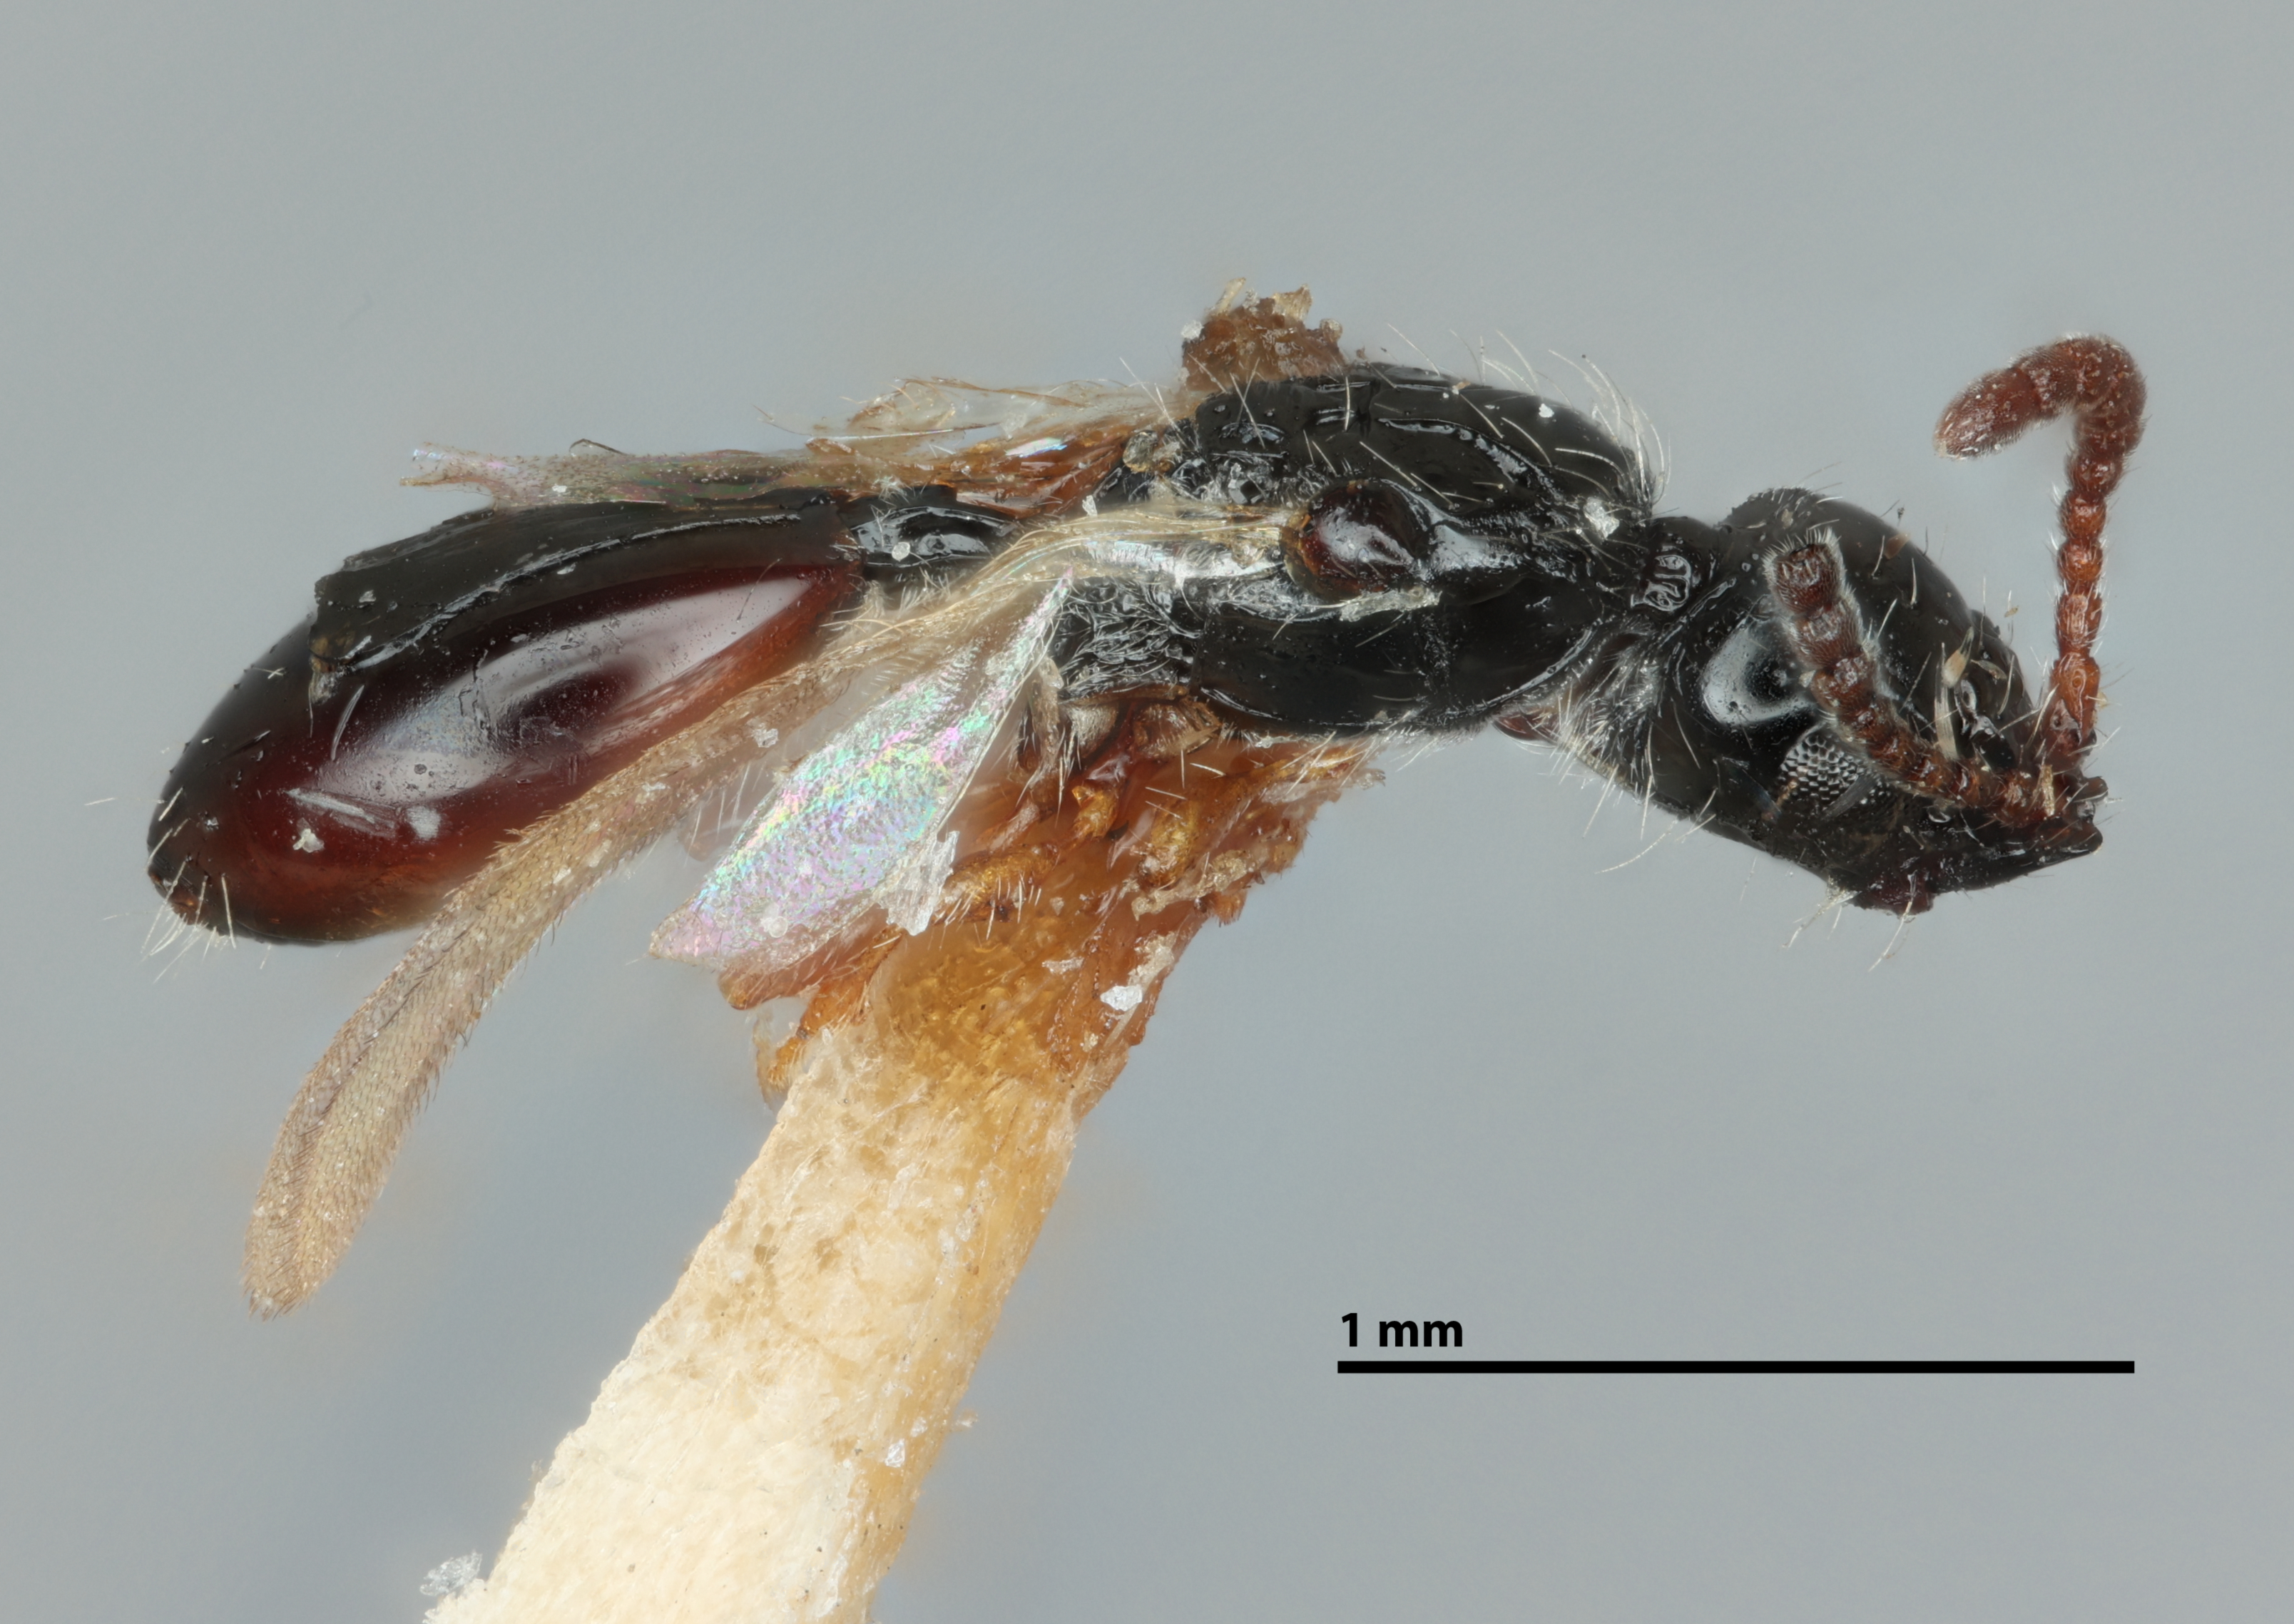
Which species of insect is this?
Galesus puntiger
